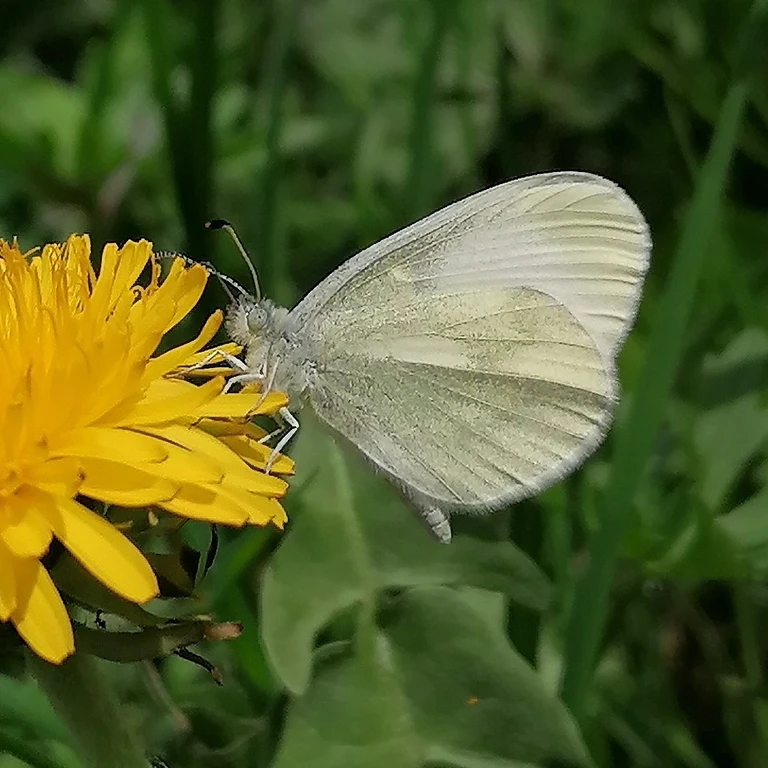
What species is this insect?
Leptidea sinapis/juvernica
